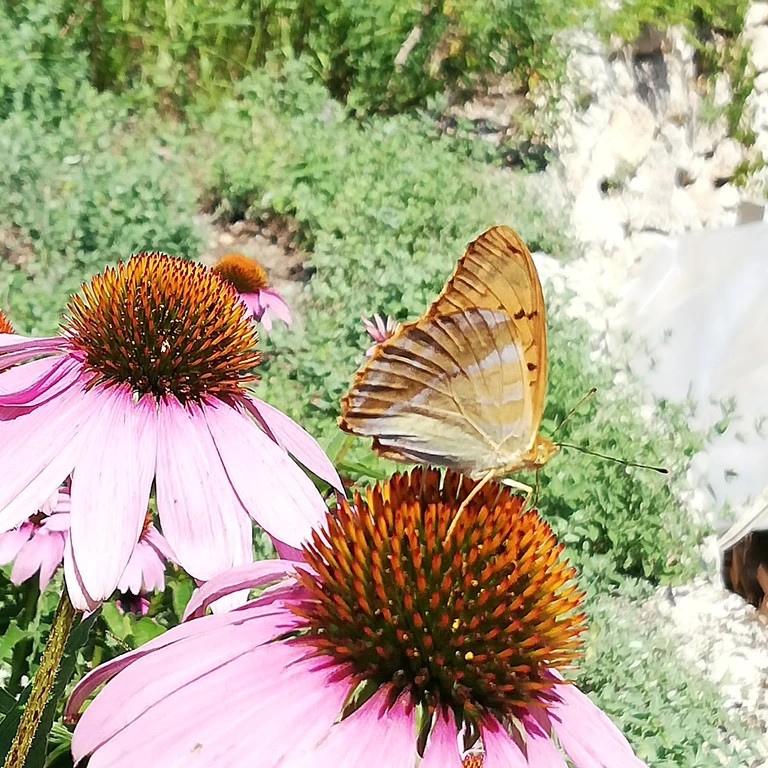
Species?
Argynnis paphia
